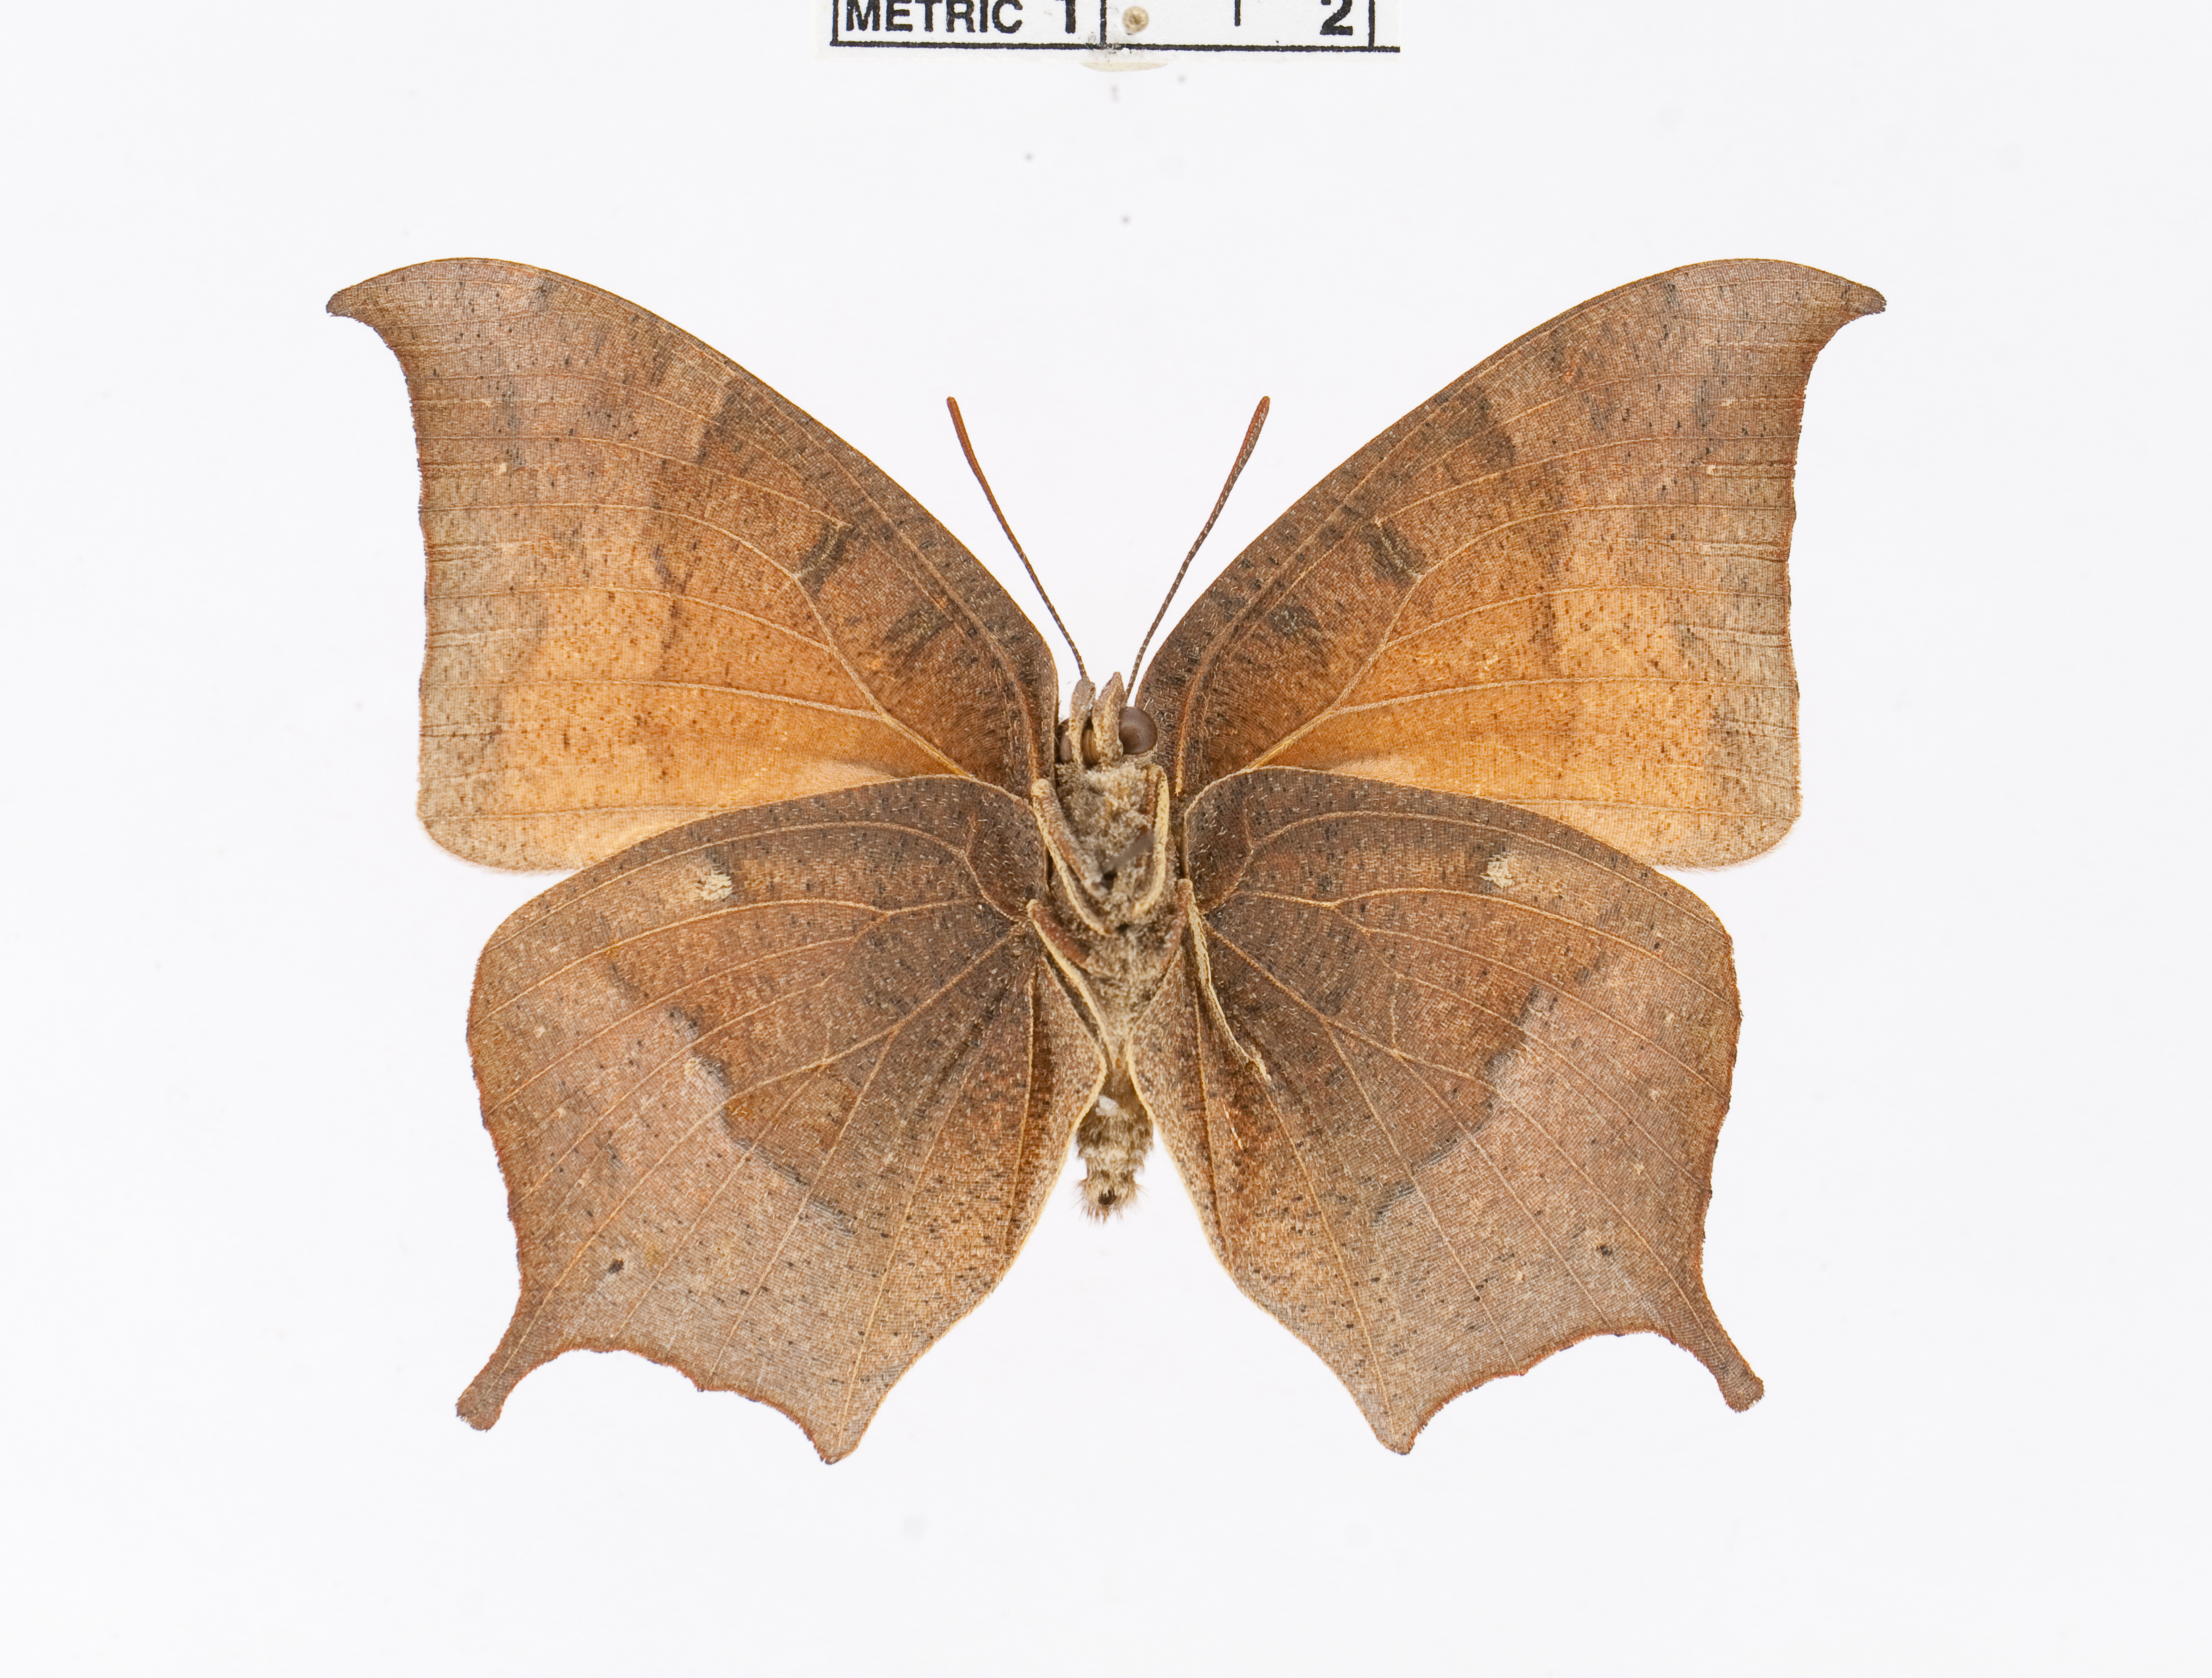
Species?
Anaea troglodyta
